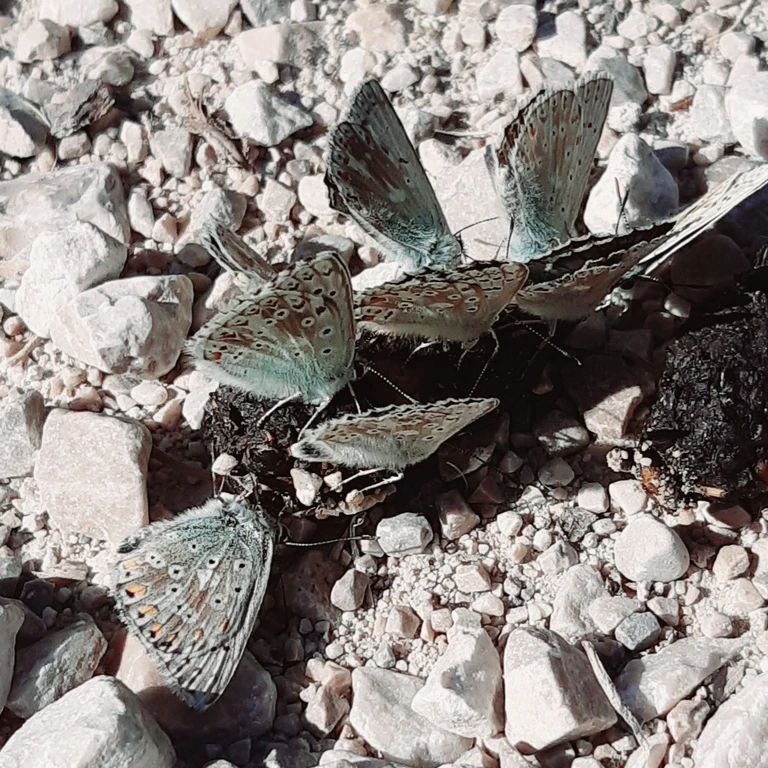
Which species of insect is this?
Lysandra coridon
